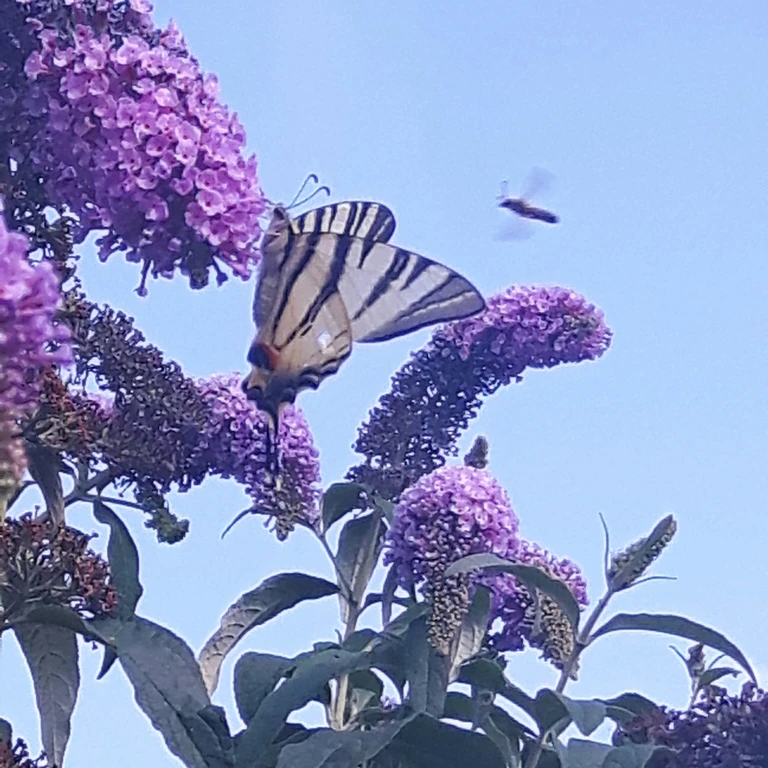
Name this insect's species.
Iphiclides podalirius
